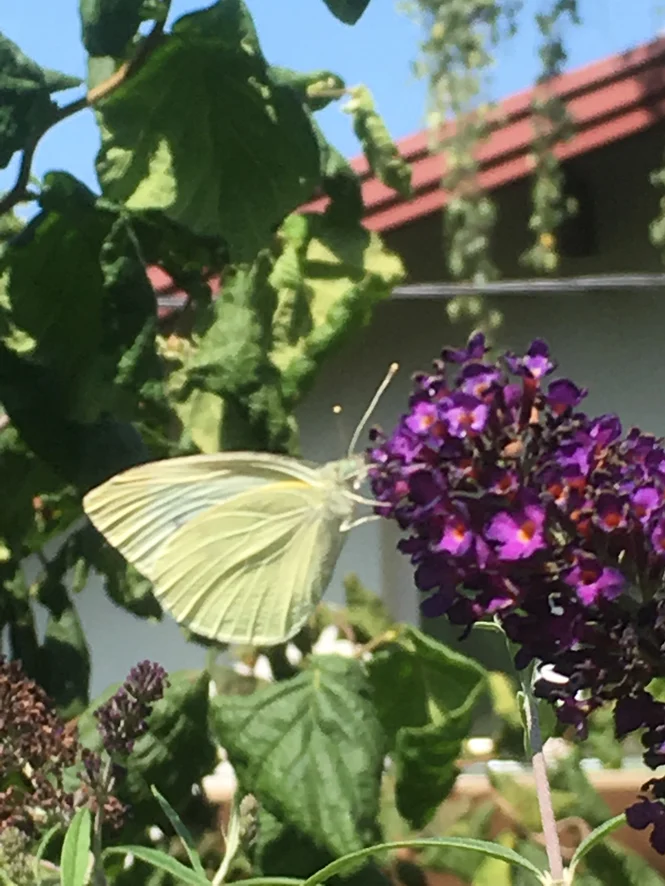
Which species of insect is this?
Pieris rapae
